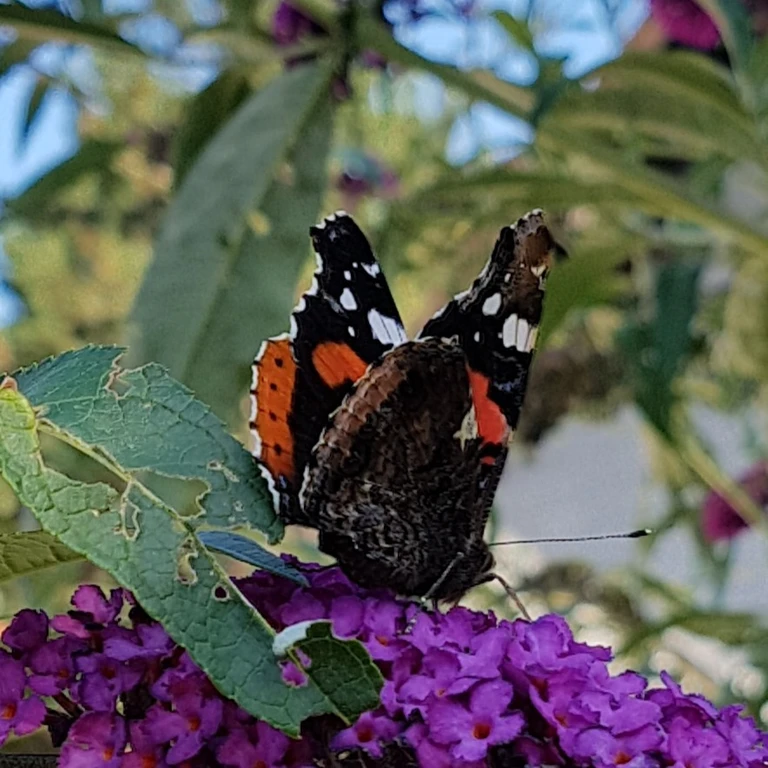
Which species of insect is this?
Vanessa atalanta
